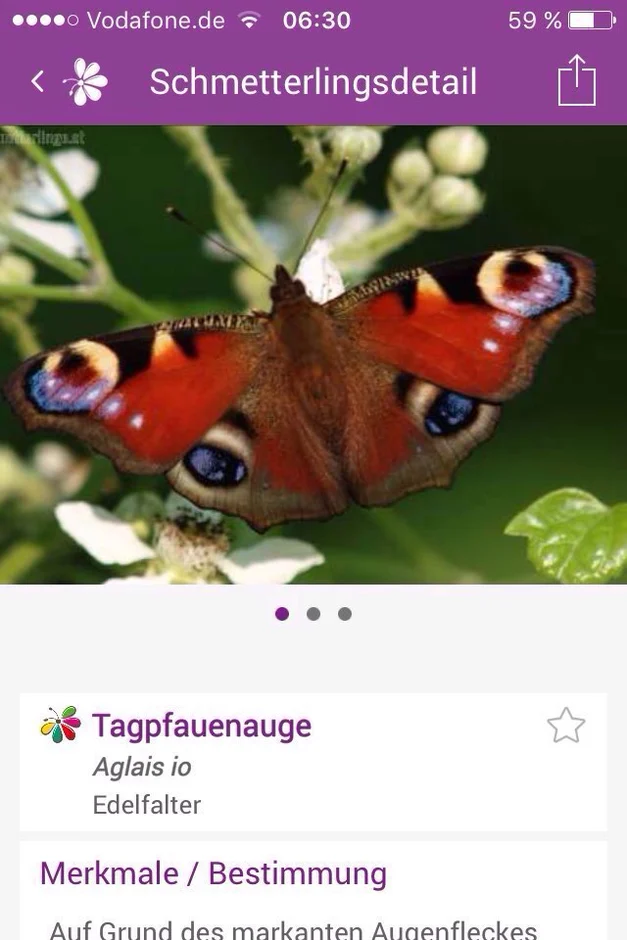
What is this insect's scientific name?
Aglais io
